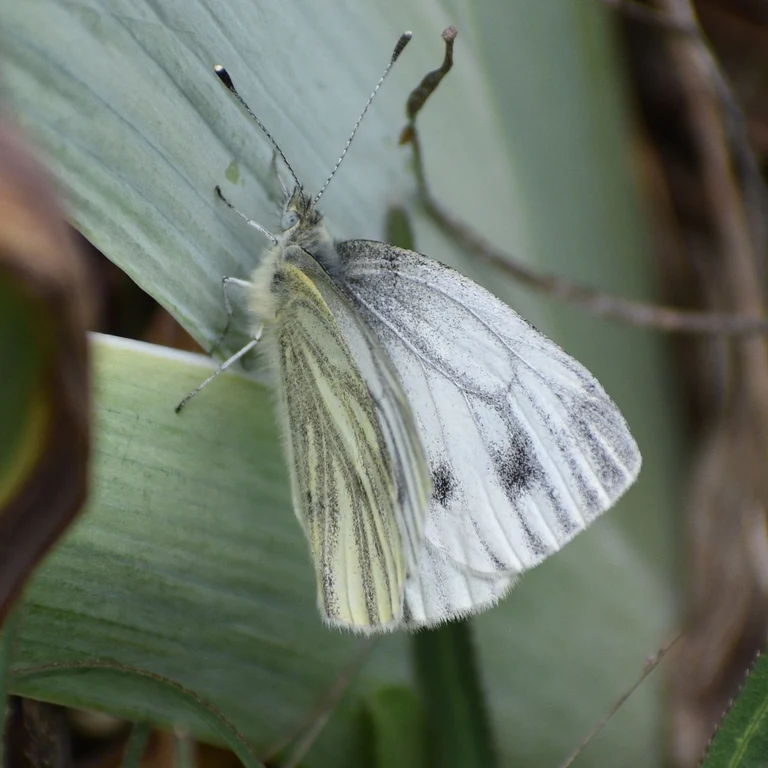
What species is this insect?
Pieris napi
